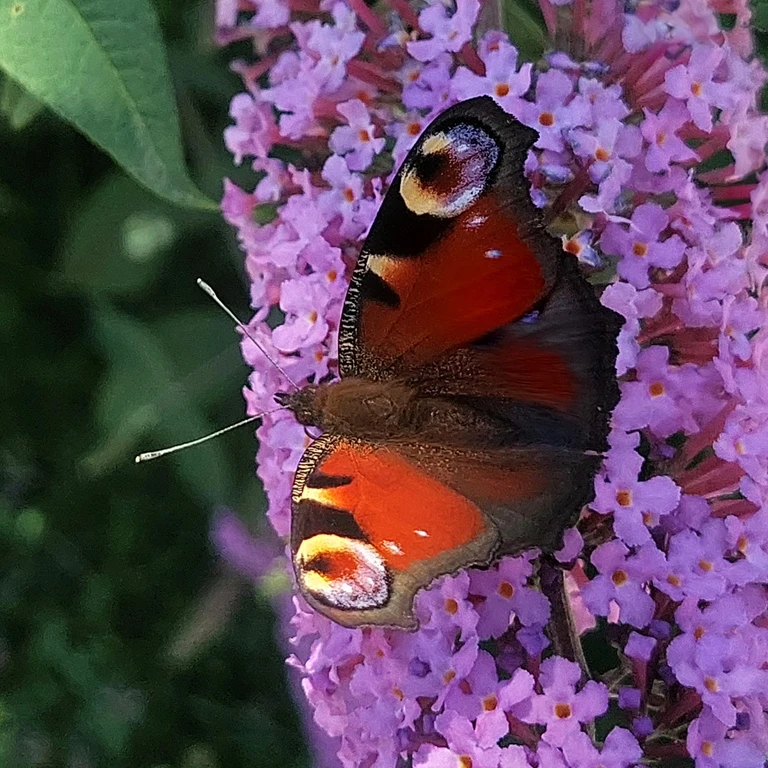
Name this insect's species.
Aglais io
